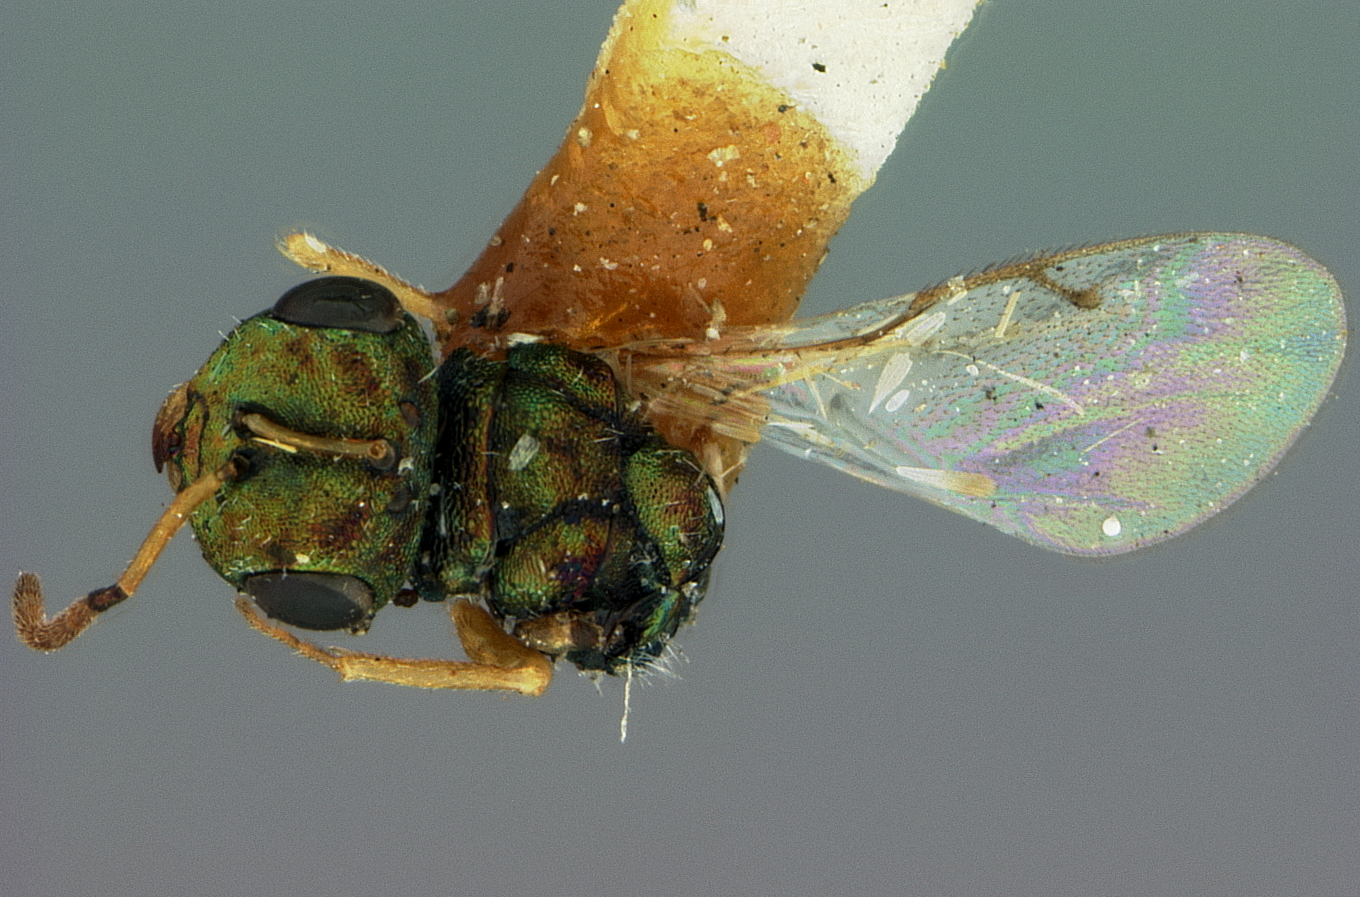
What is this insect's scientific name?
Trigonoderus aegeriae
